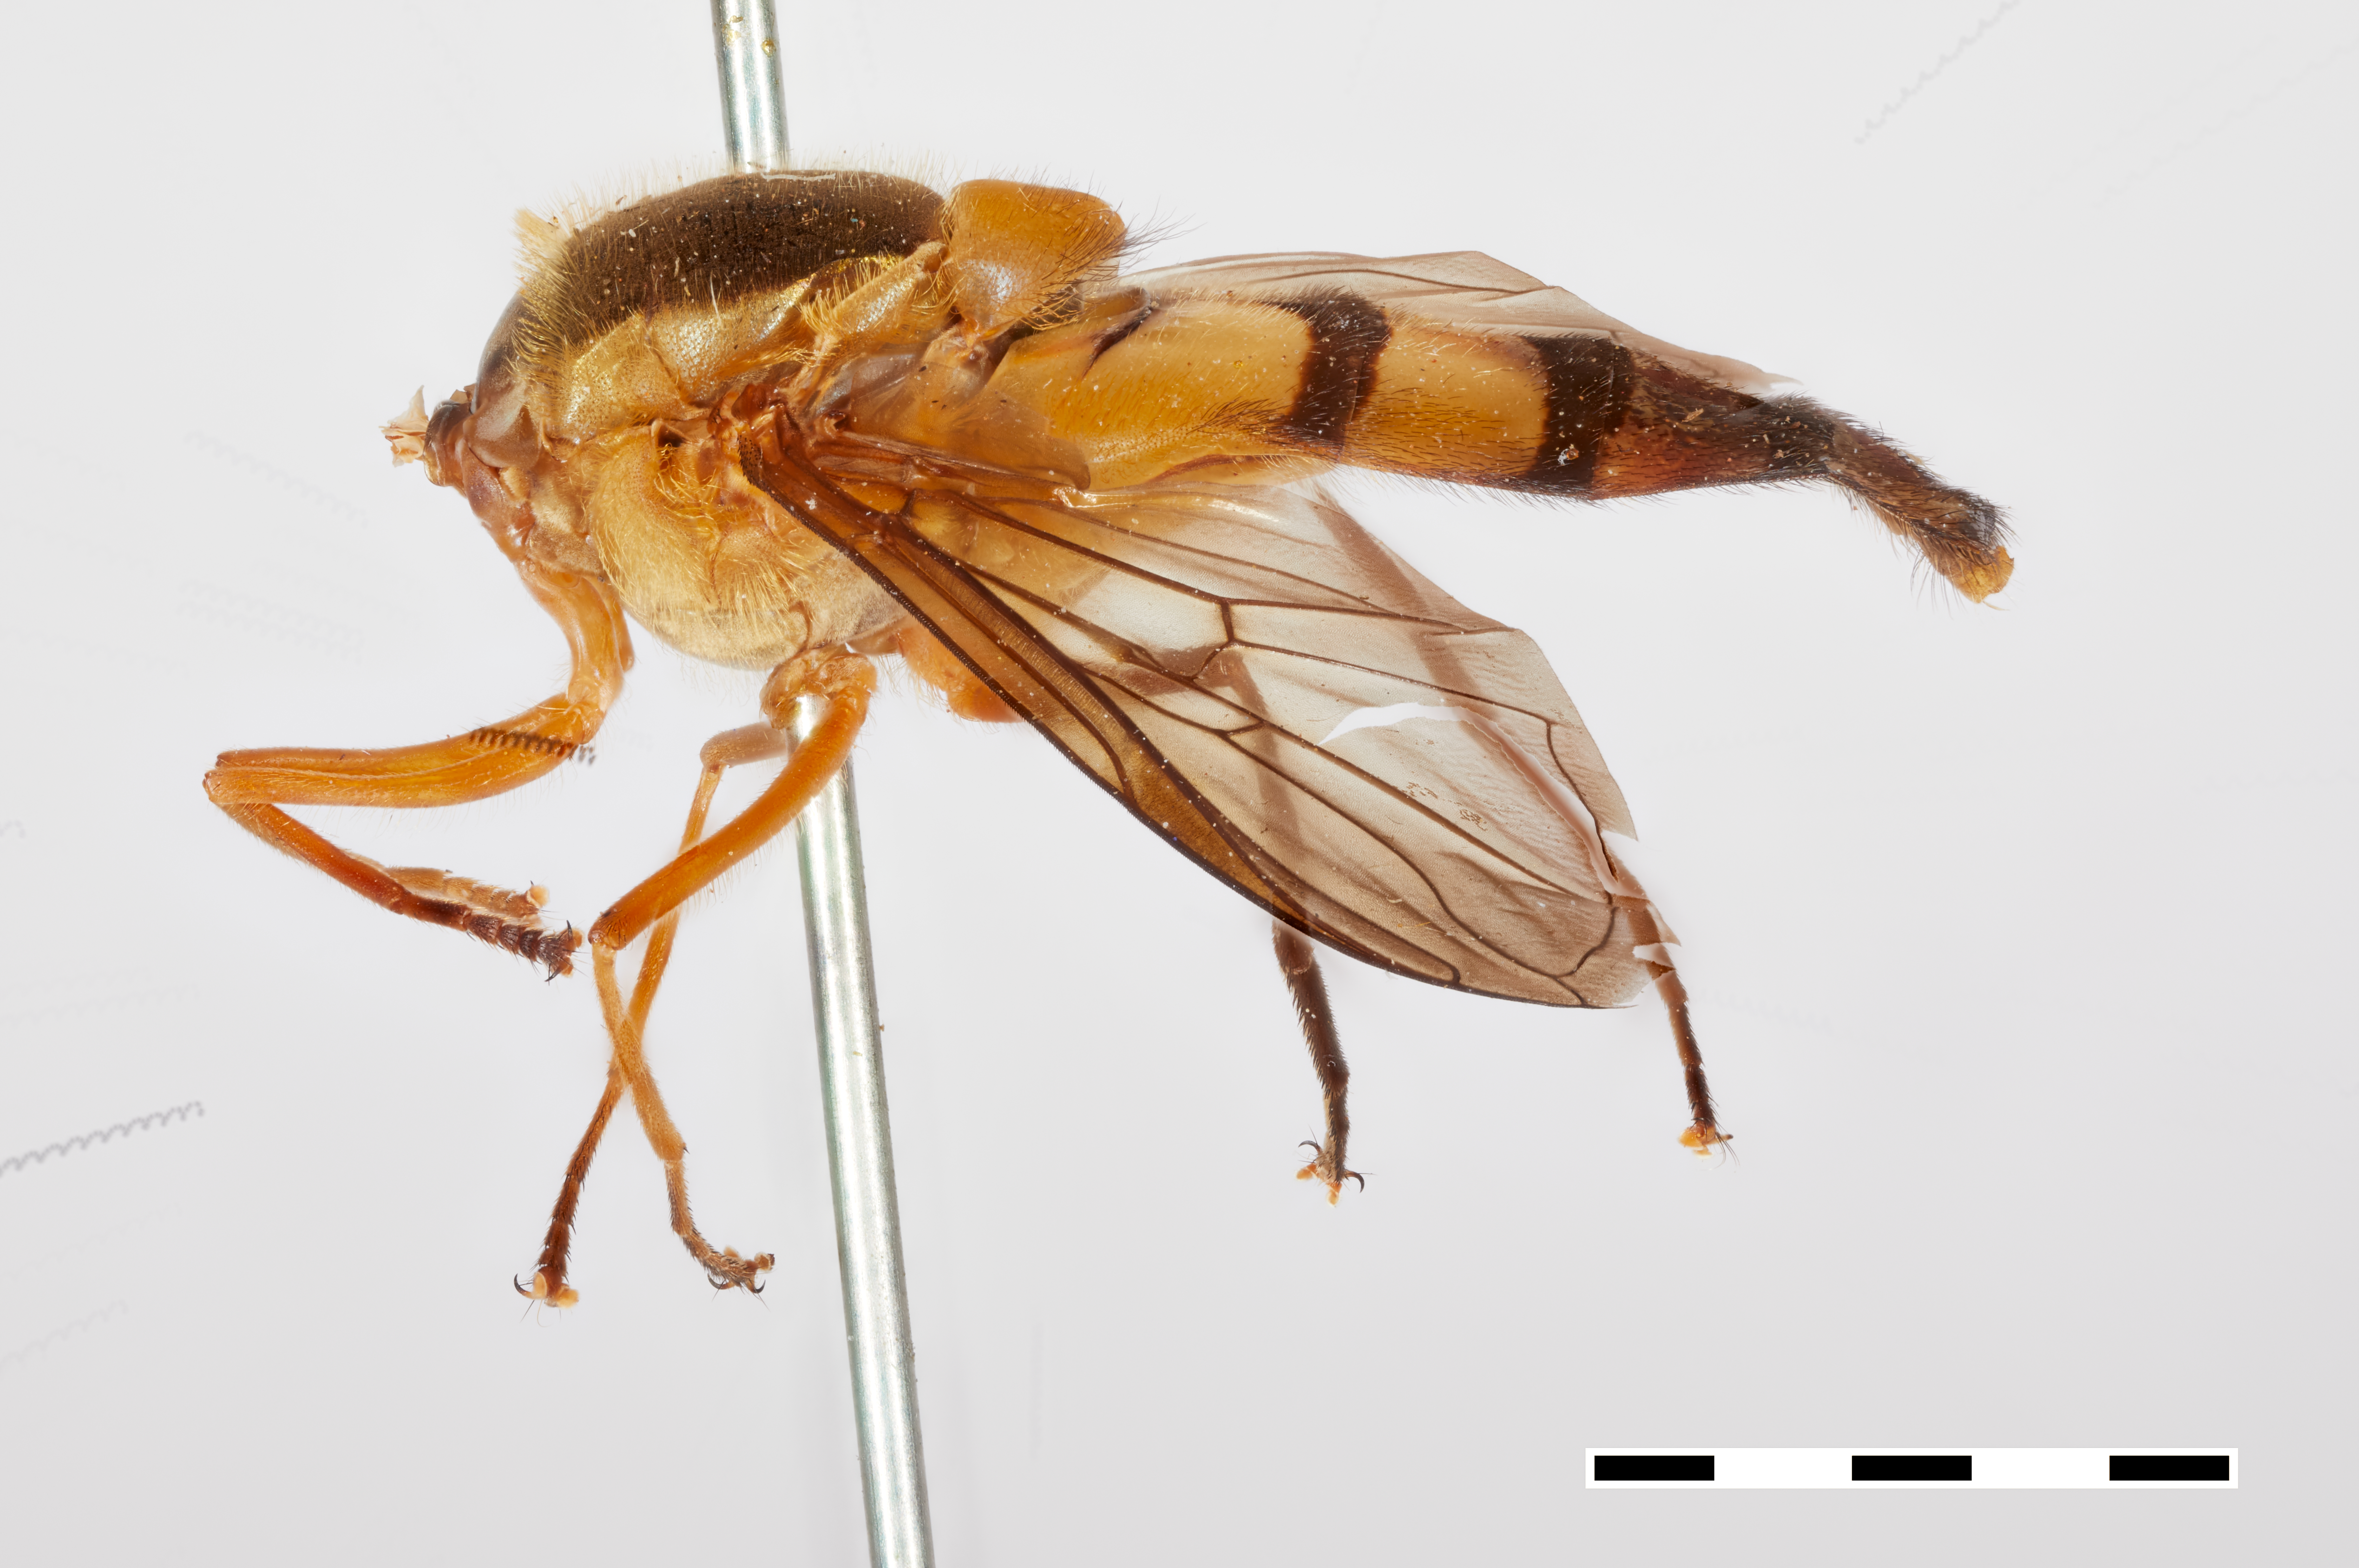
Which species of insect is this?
Asarkina hema
